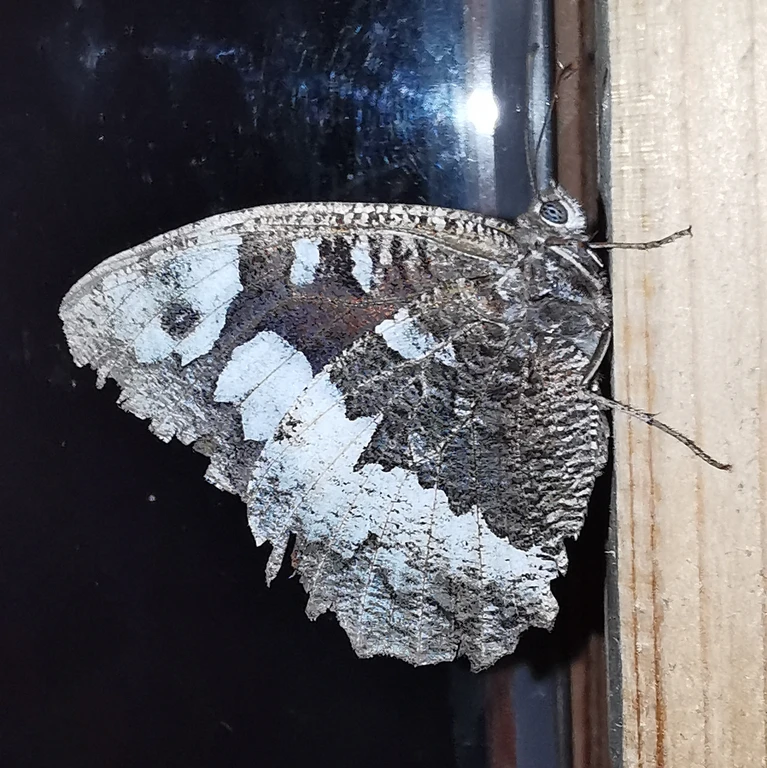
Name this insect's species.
Brintesia circe
